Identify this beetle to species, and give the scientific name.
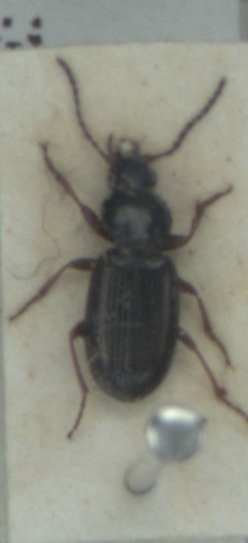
Pterostichus strenuus
